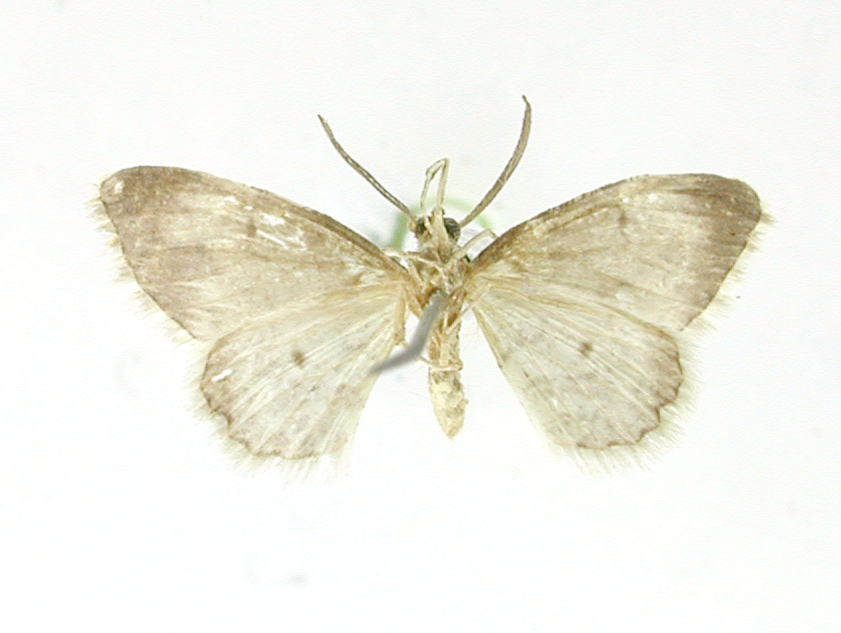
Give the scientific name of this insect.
Stenalcidia micaya
